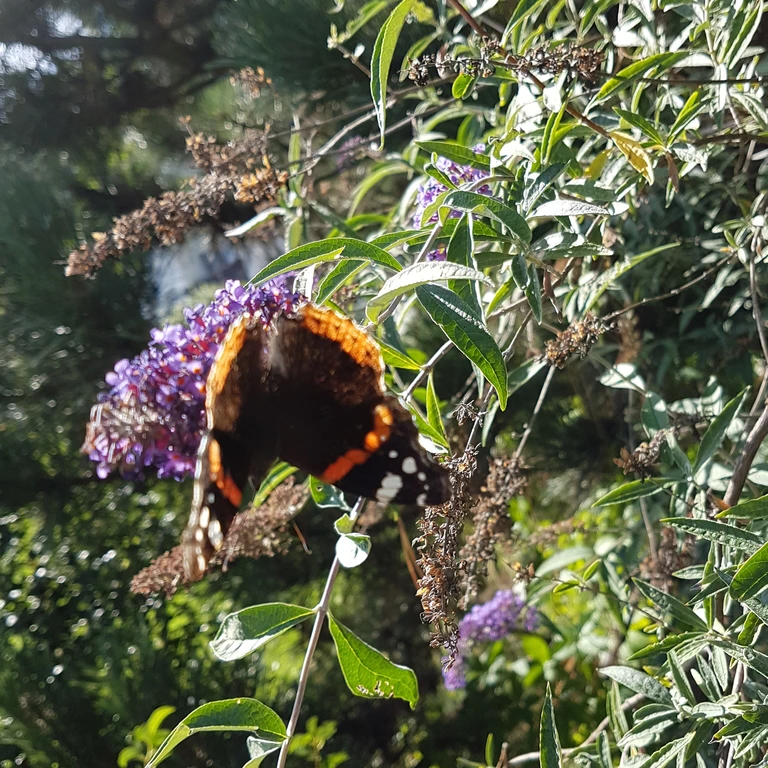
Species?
Vanessa atalanta
